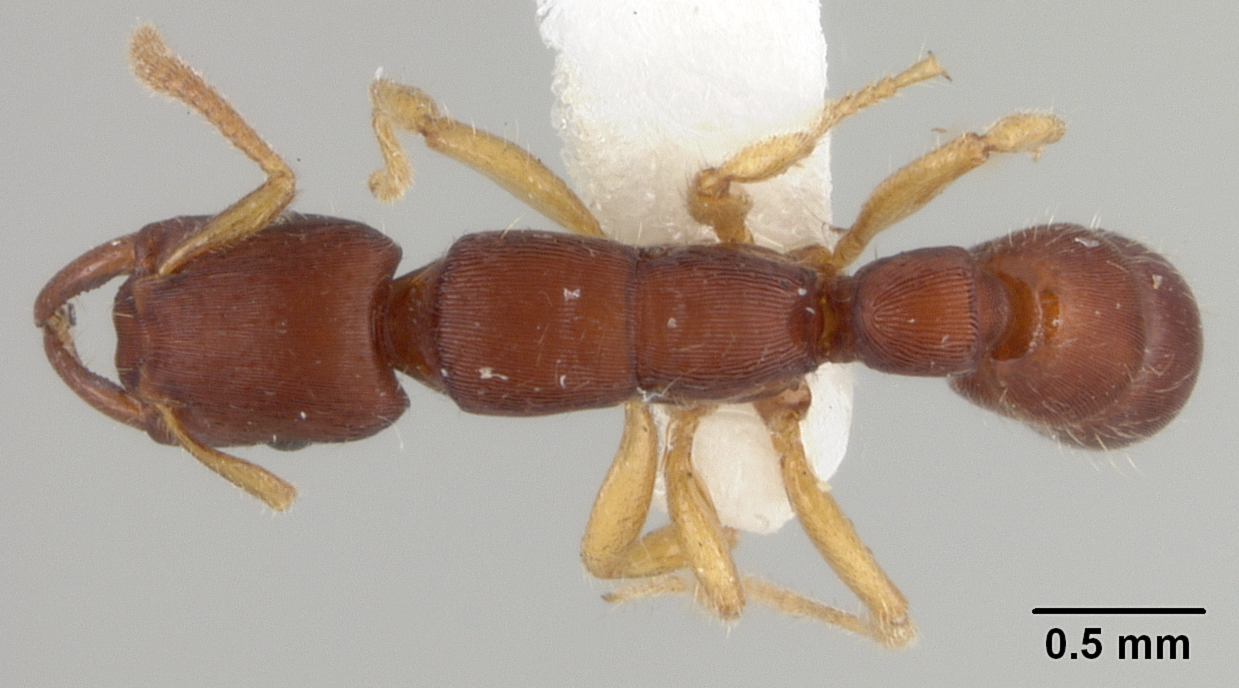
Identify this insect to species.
Gnamptogenys boliviensis
